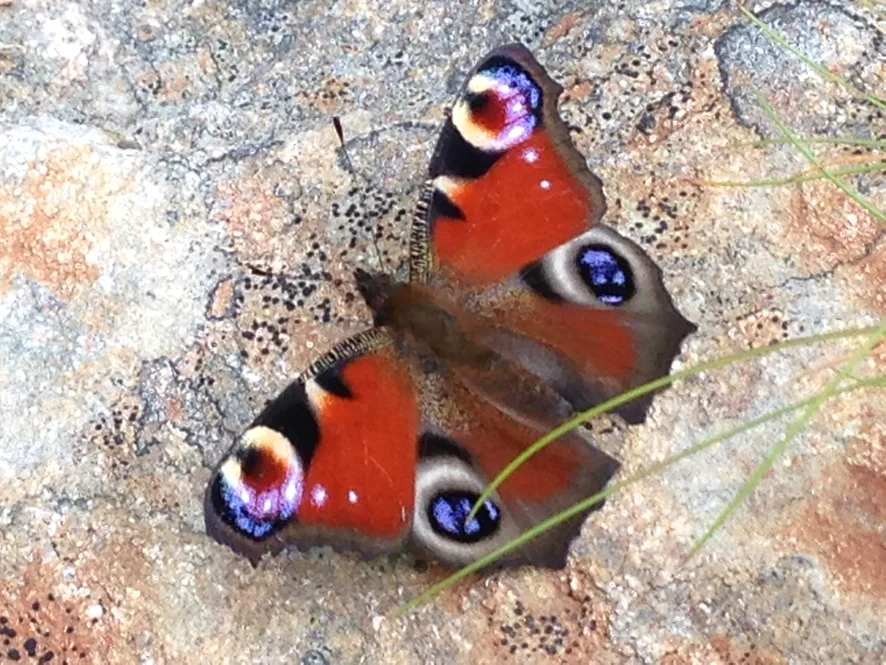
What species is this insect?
Aglais io
